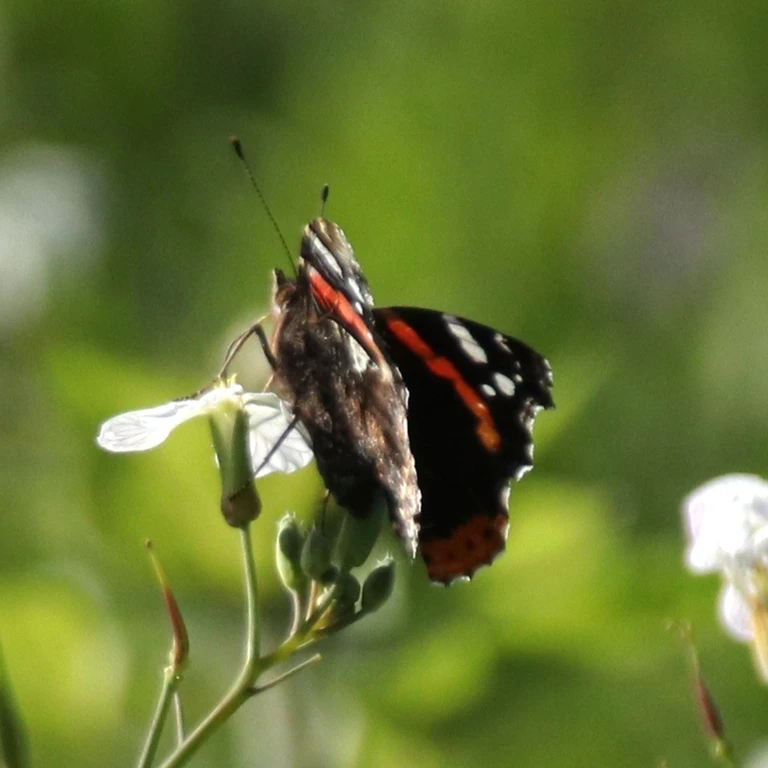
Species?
Vanessa atalanta
